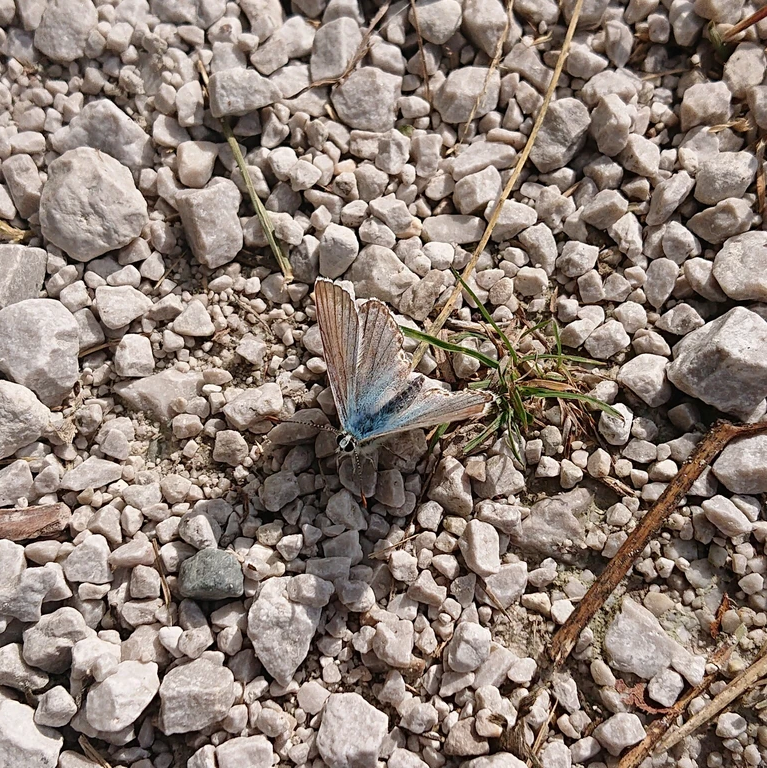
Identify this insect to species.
Lysandra coridon
